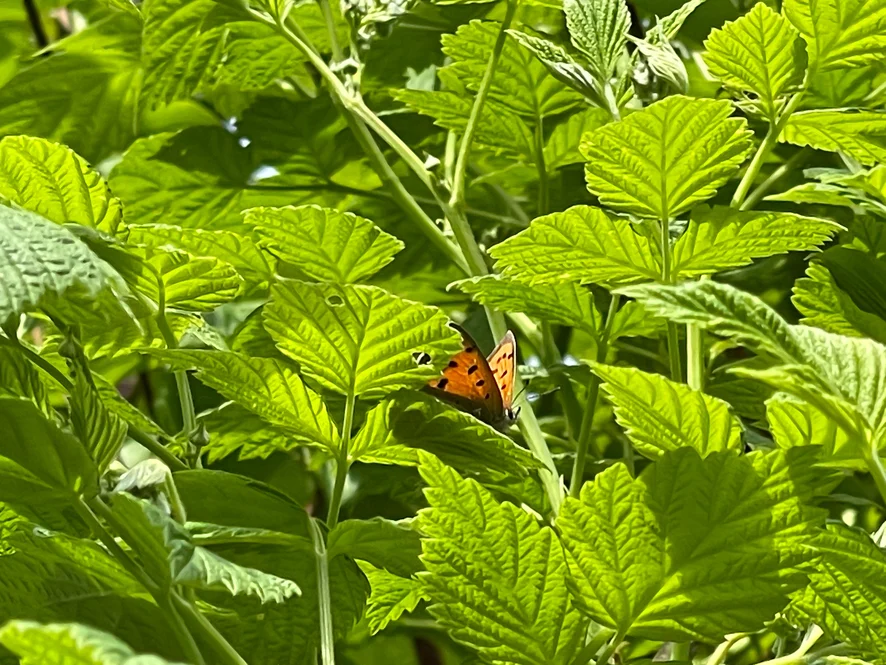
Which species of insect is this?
Lycaena phlaeas
